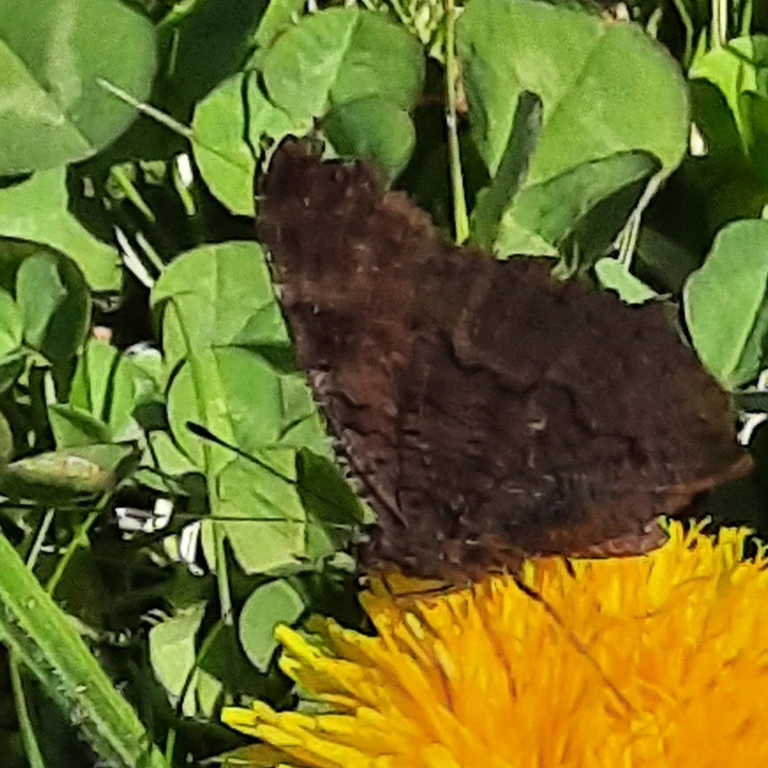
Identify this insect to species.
Aglais io
